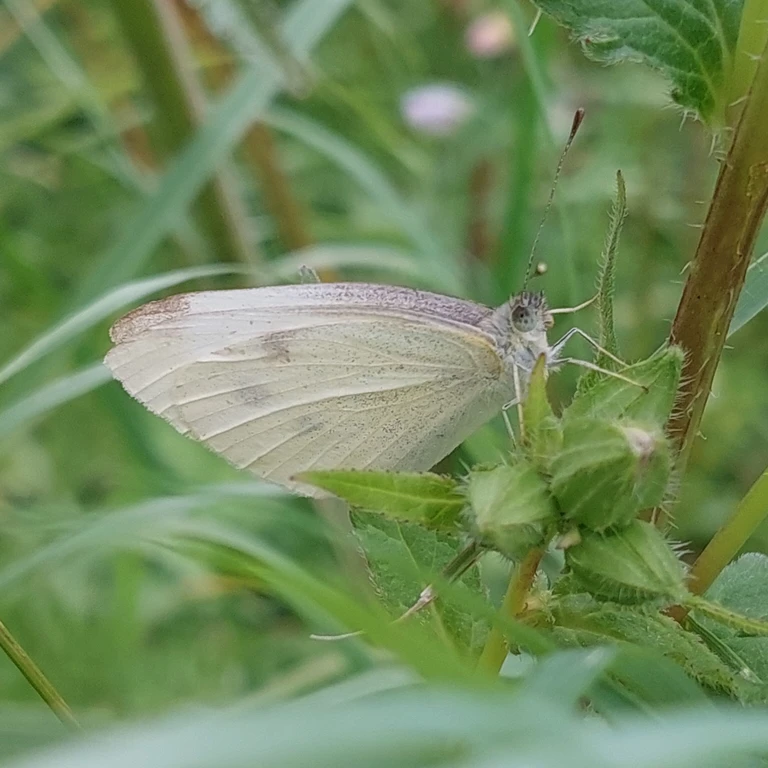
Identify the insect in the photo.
Pieris rapae
